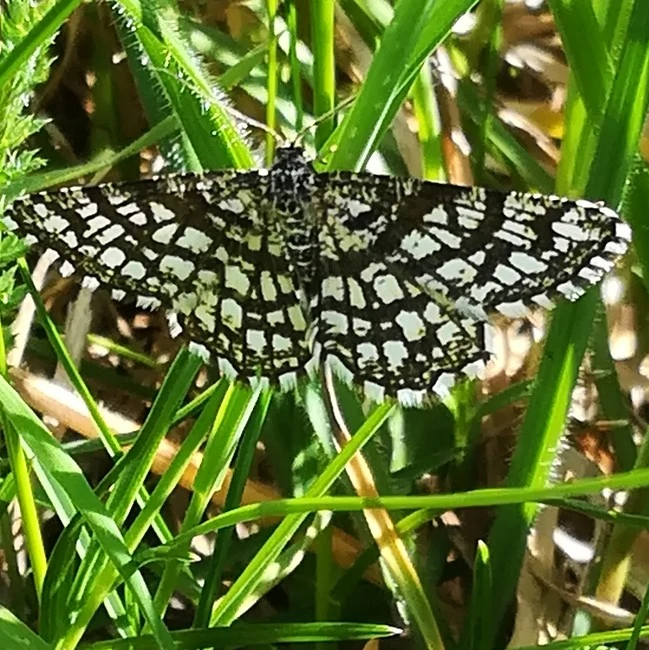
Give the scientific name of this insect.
Chiasmia clathrata
